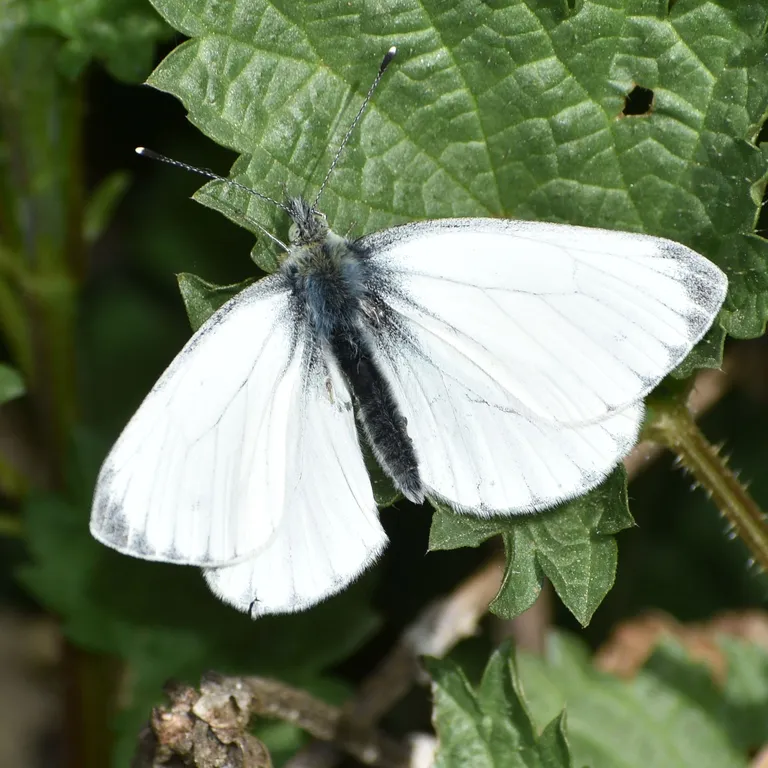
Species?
Pieris napi
